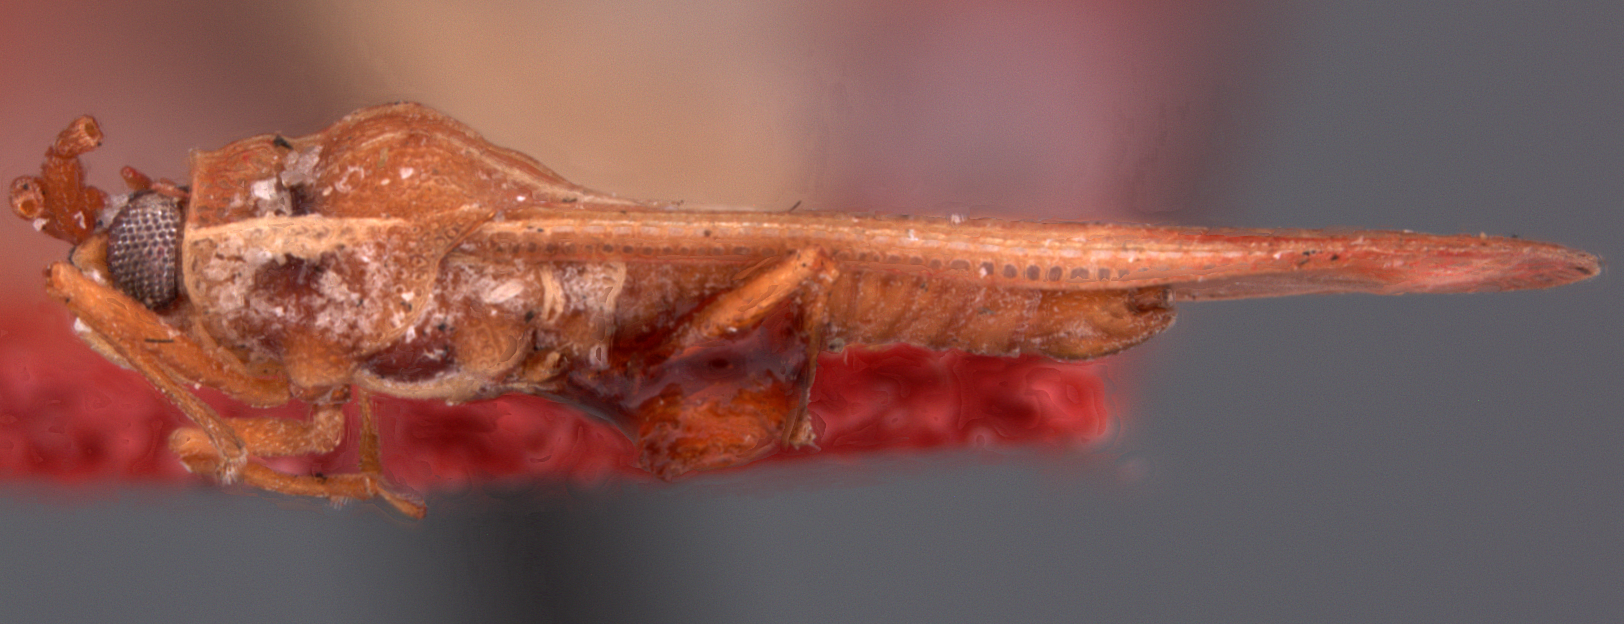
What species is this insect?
Perissonemia electa
